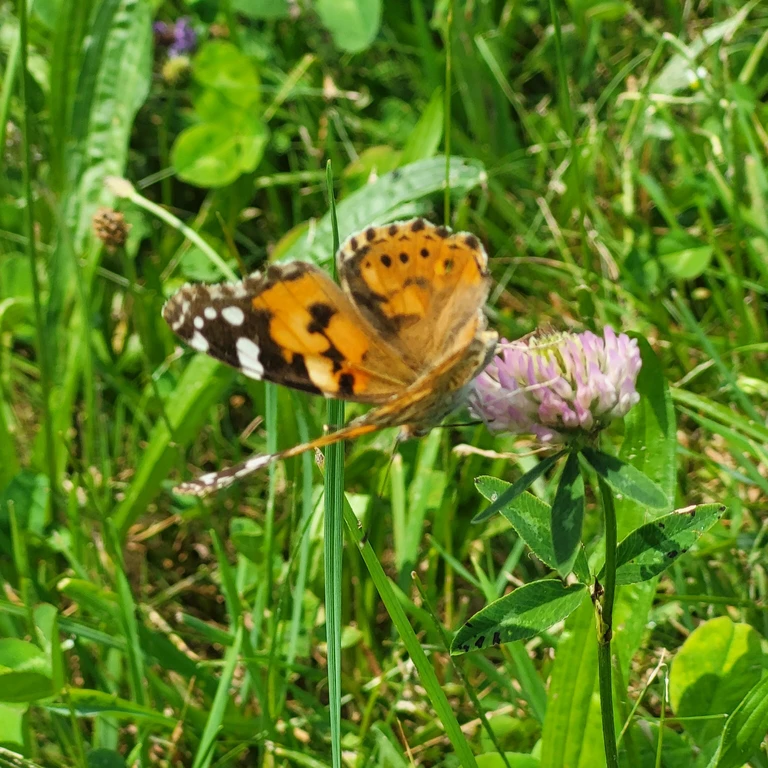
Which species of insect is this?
Vanessa cardui
